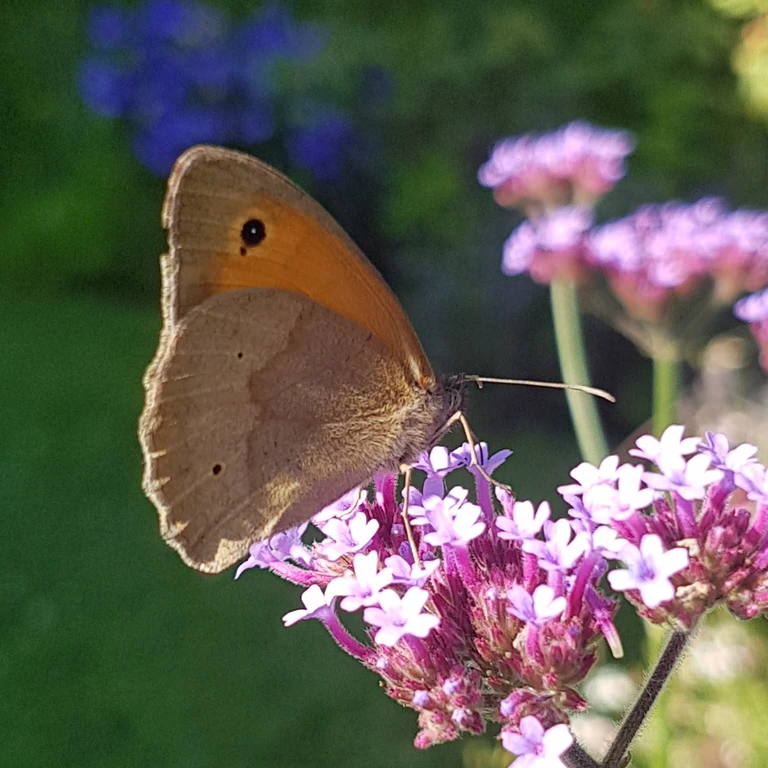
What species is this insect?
Maniola jurtina
